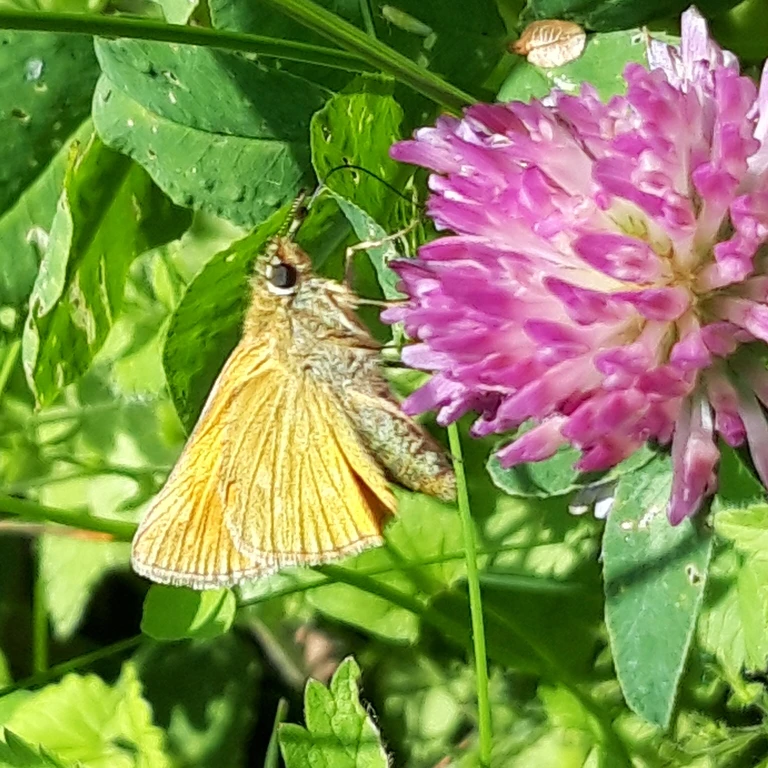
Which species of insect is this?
Ochlodes sylvanus (also Ochlodes venata)
